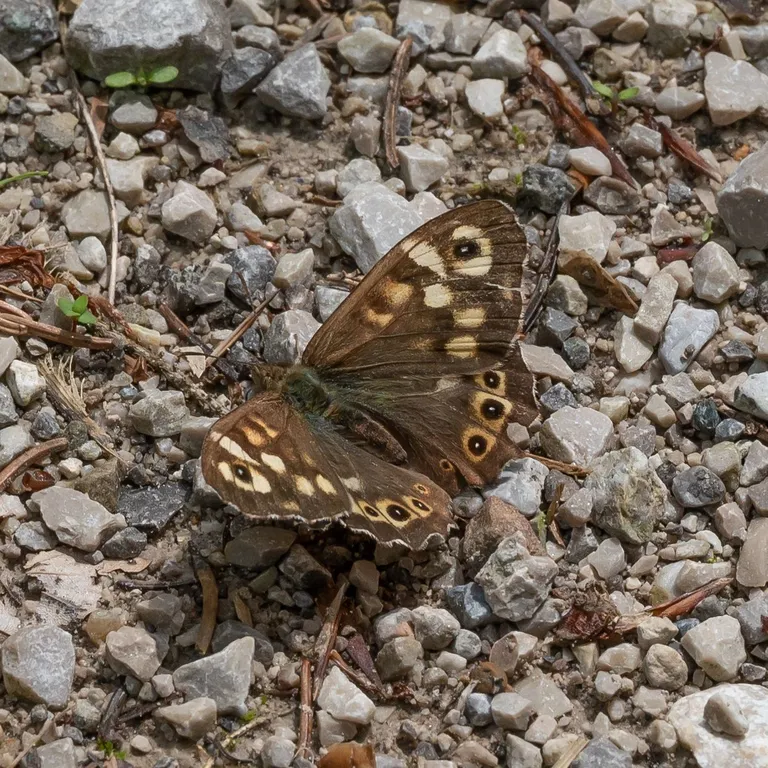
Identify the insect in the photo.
Pararge aegeria
